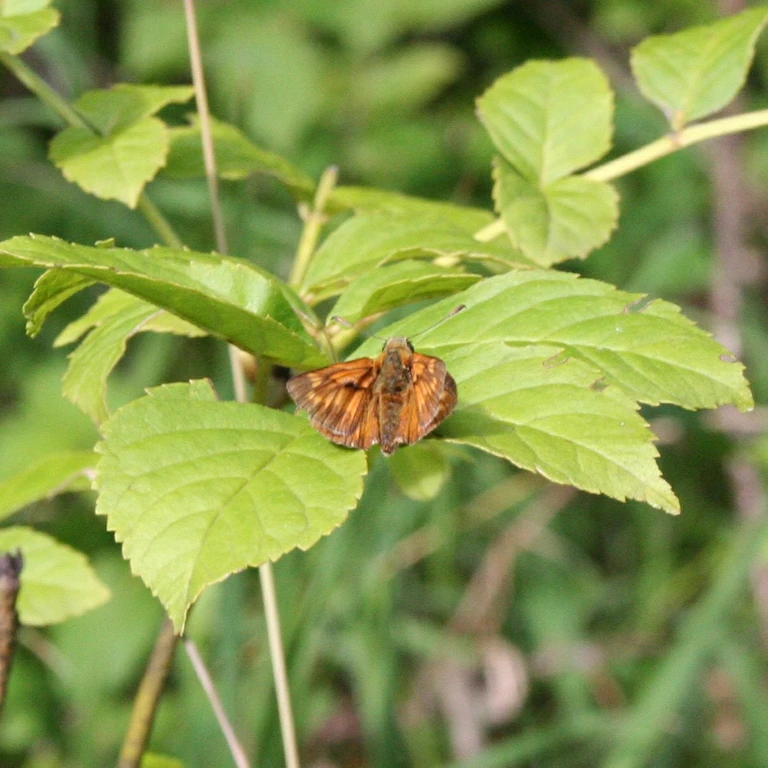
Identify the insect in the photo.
Ochlodes sylvanus (also Ochlodes venata)
